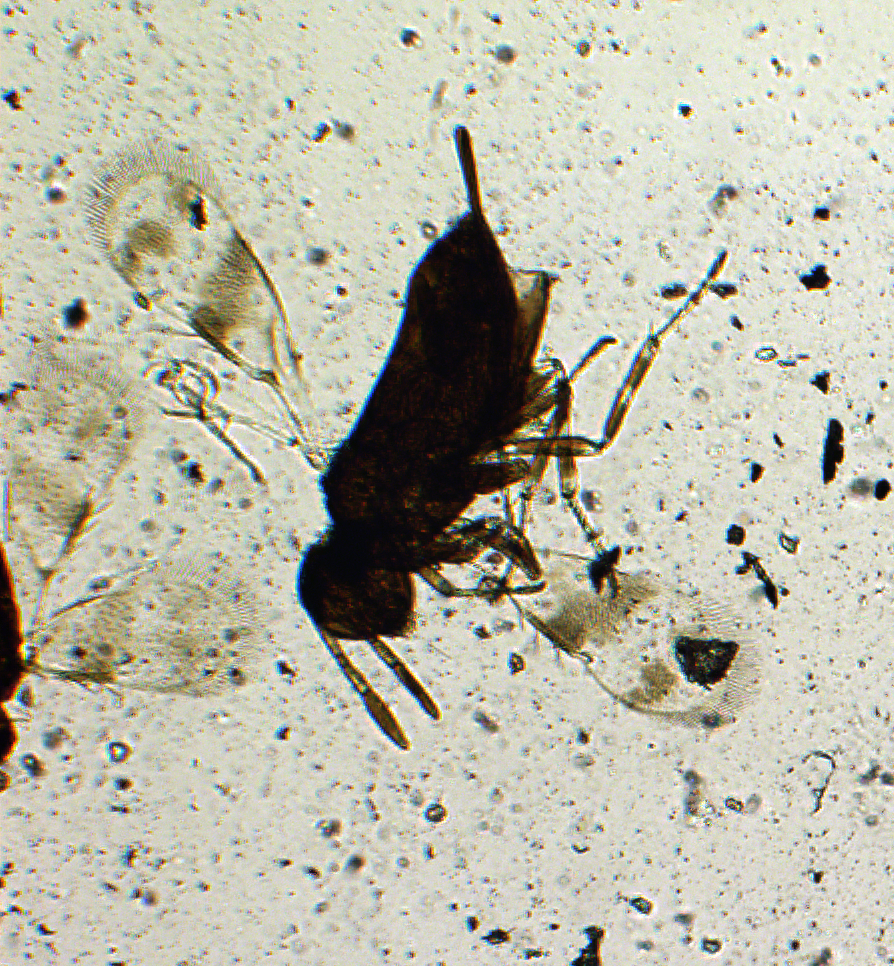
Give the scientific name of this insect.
Azotus capensis
